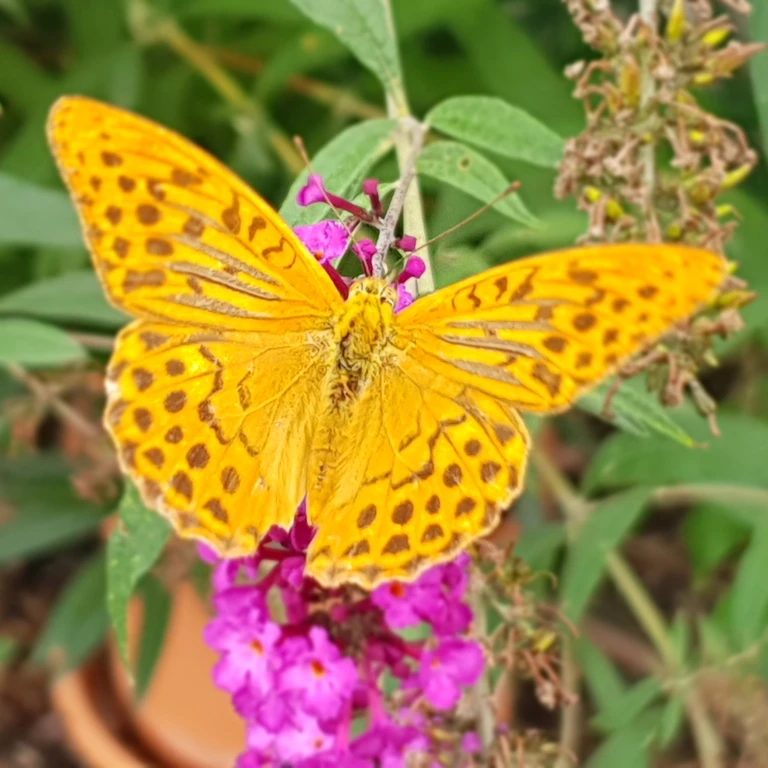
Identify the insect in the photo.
Argynnis paphia
